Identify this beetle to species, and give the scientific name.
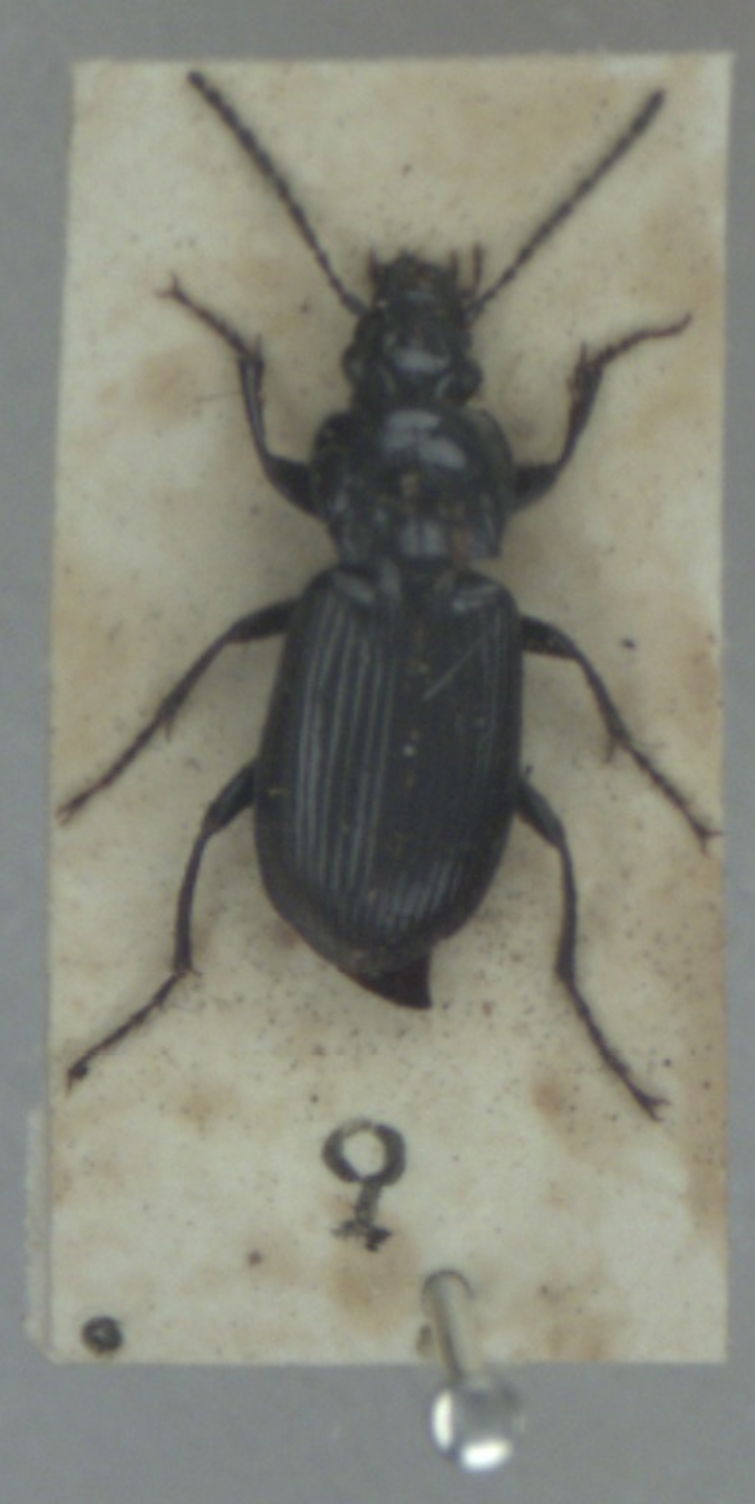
Pterostichus anthracinus
